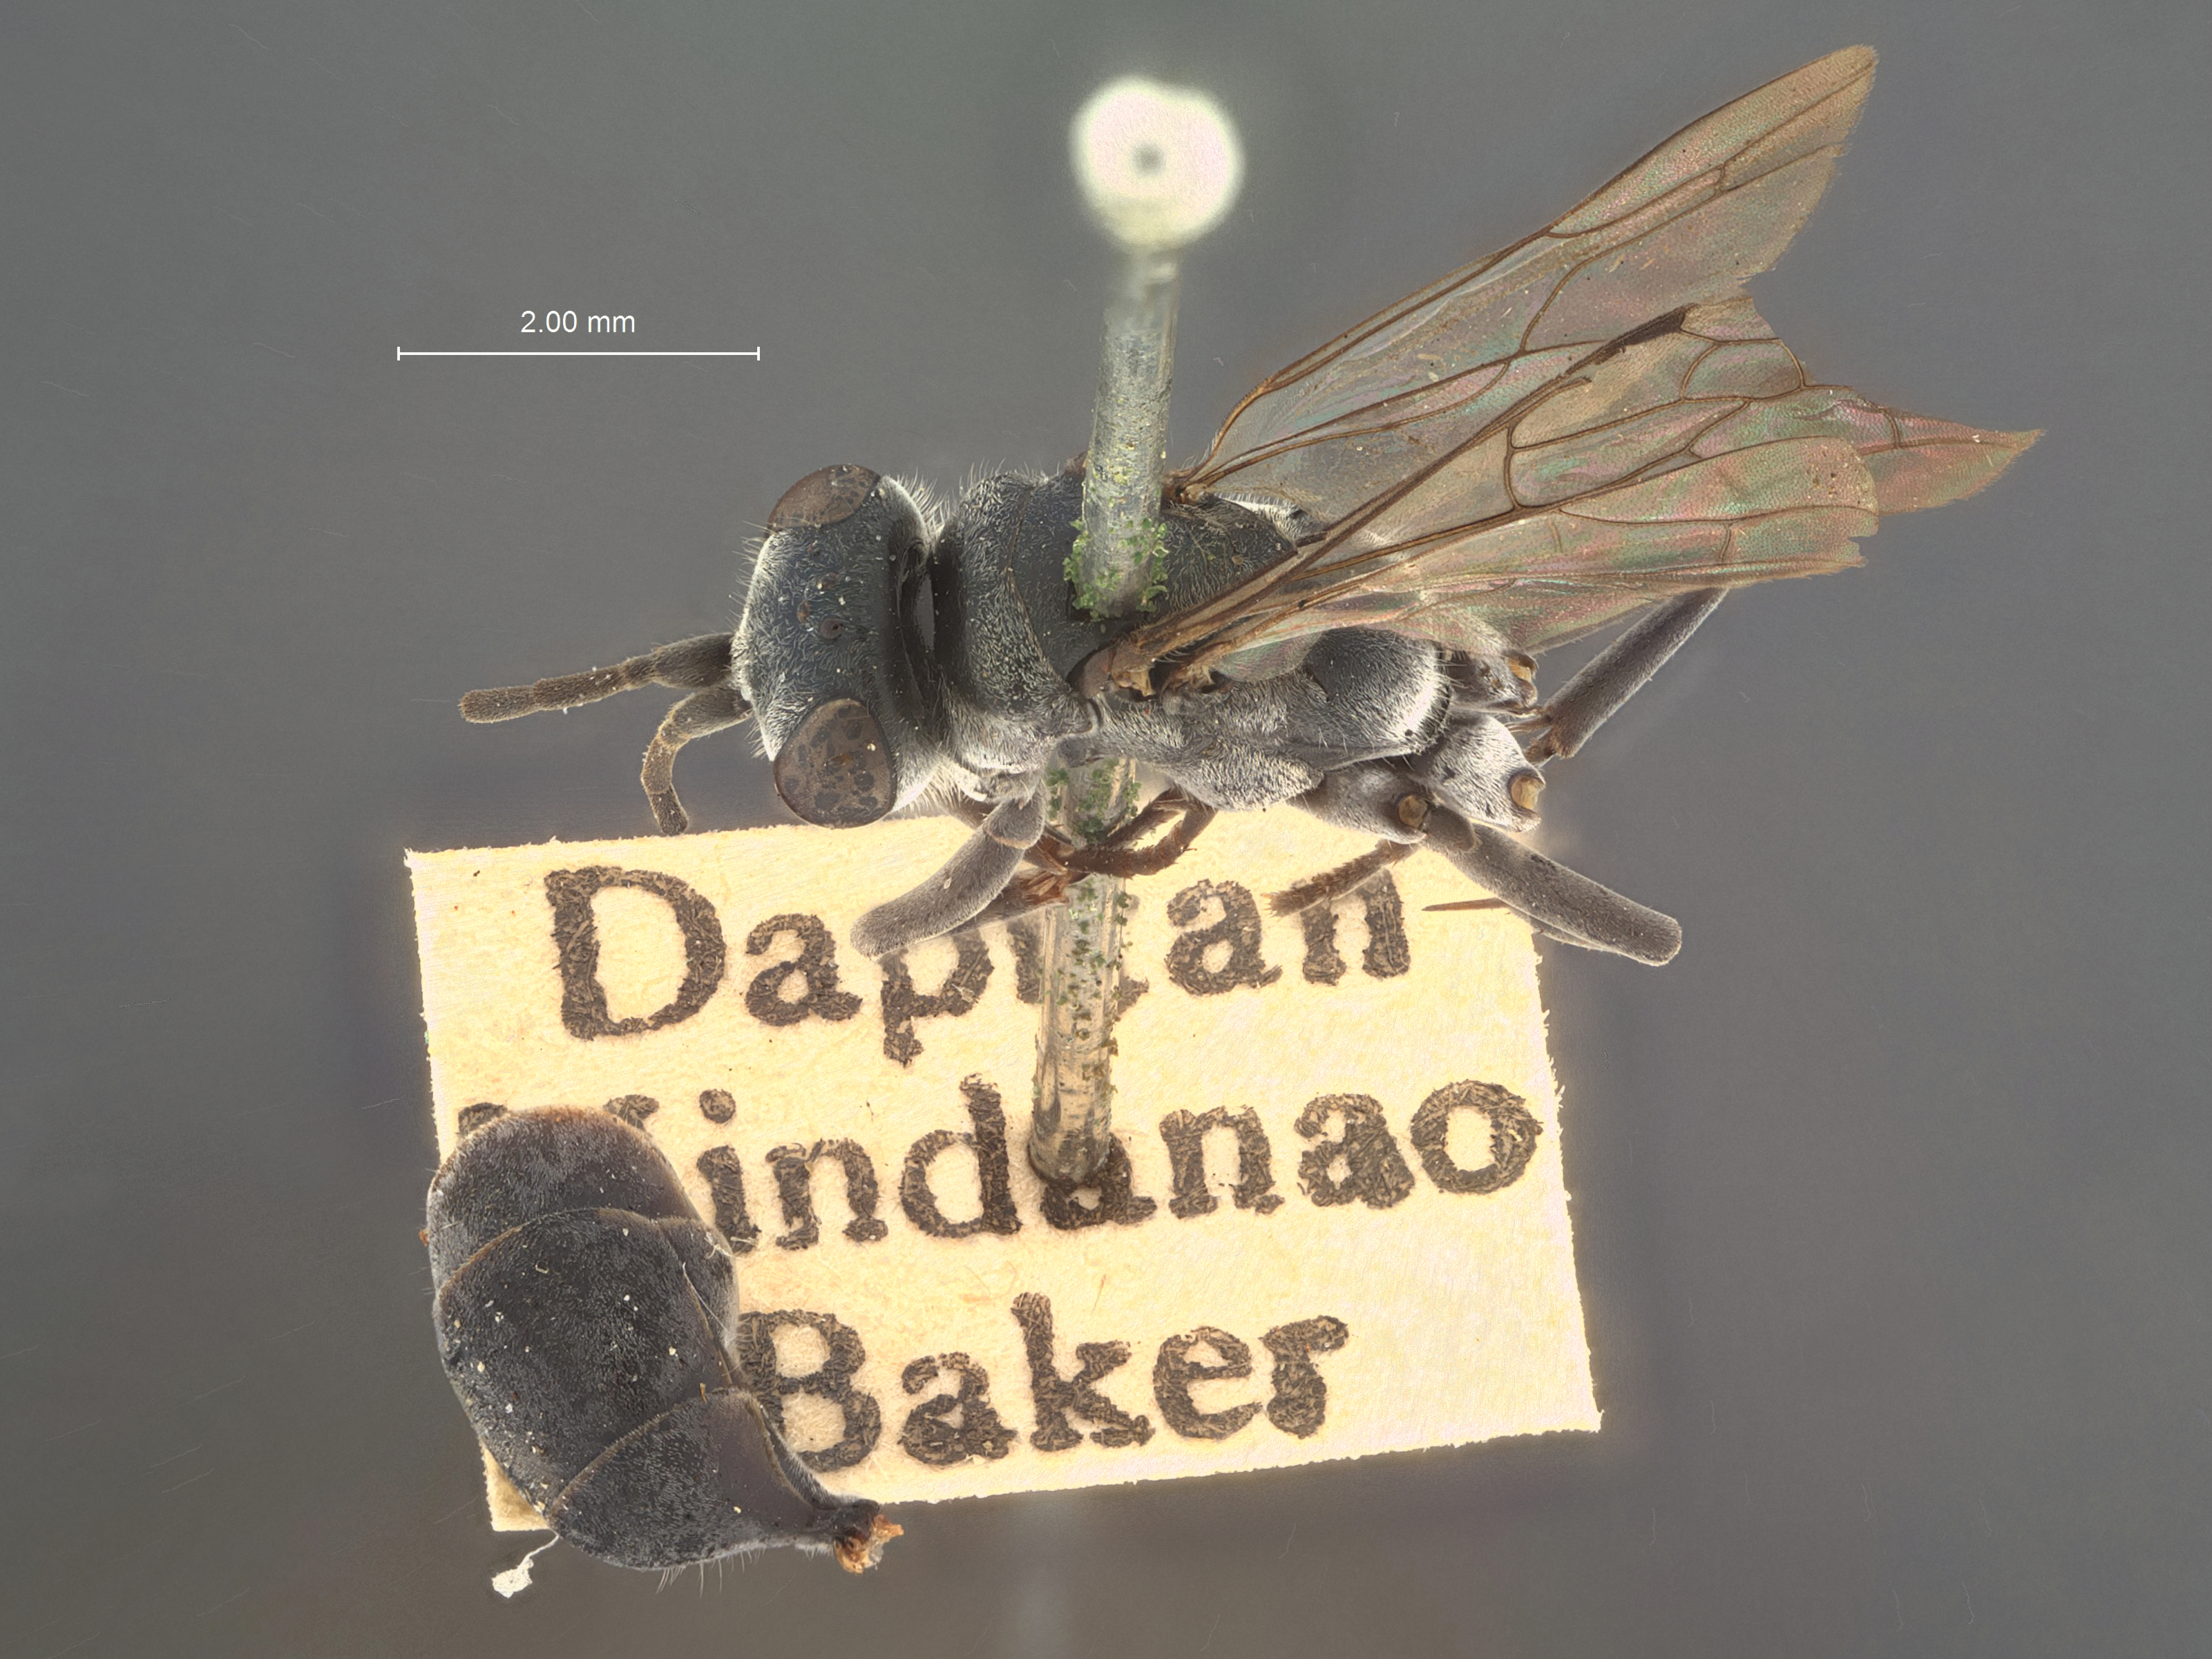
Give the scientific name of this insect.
Pseudagenia marcia
